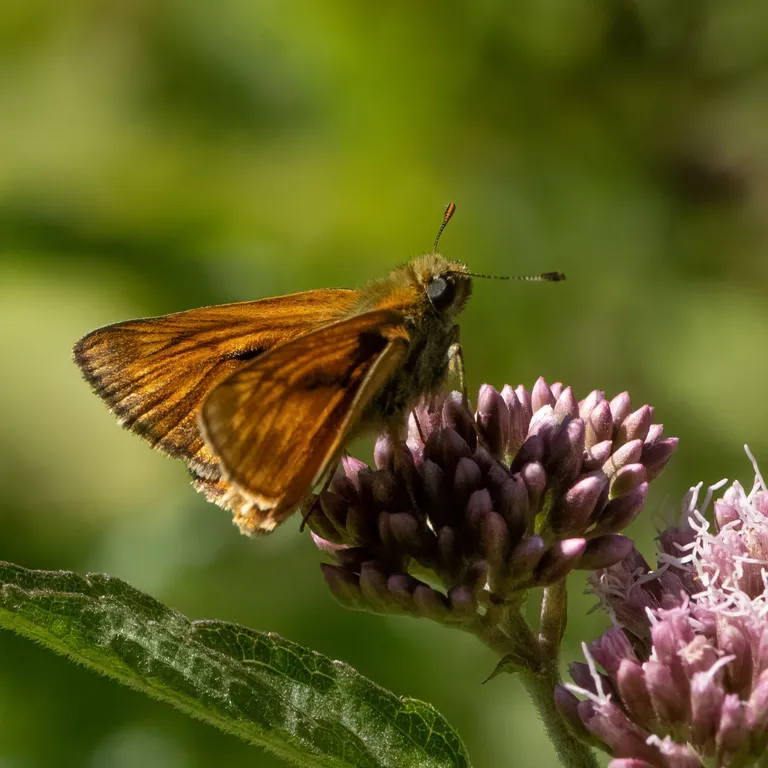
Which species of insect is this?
Ochlodes sylvanus (also Ochlodes venata)
